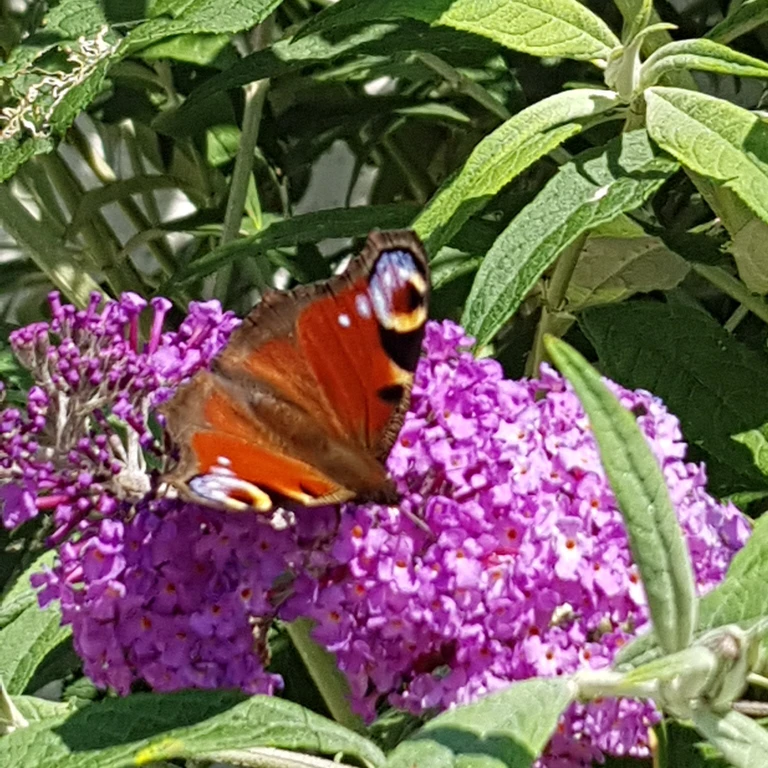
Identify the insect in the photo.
Aglais io
